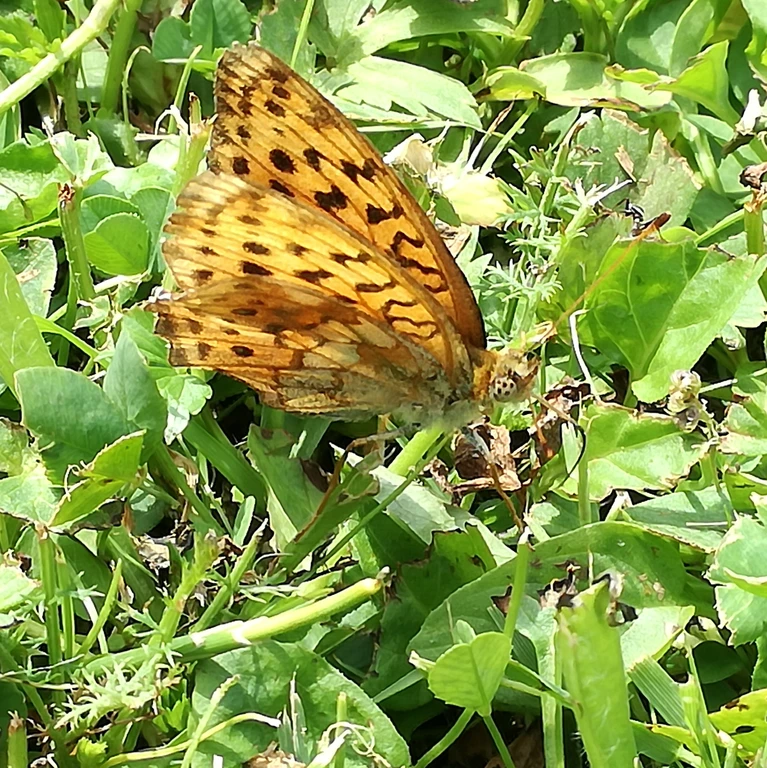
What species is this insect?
Brenthis daphne
